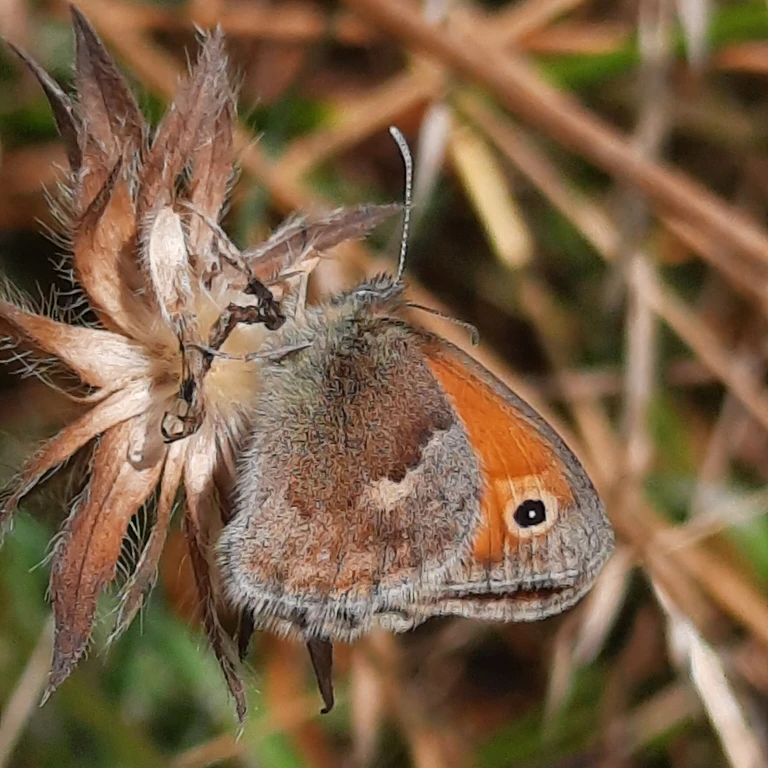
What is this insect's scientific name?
Coenonympha pamphilus
